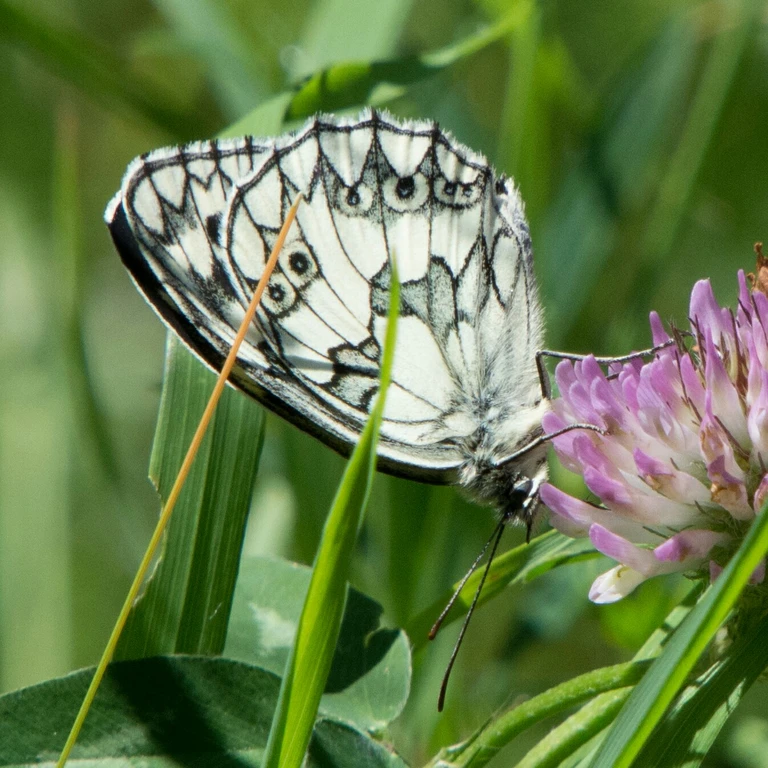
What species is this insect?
Melanargia galathea
